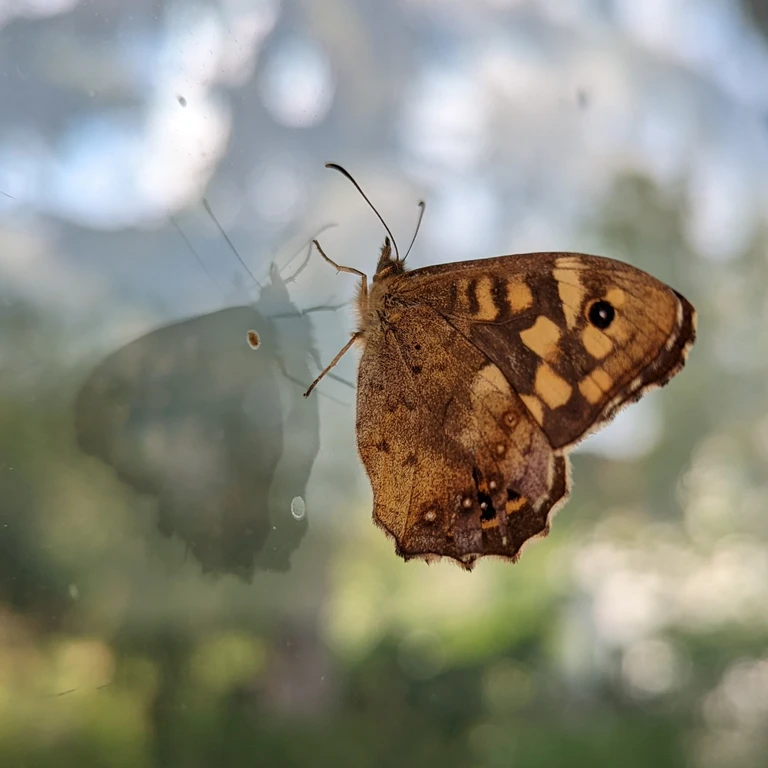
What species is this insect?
Pararge aegeria
